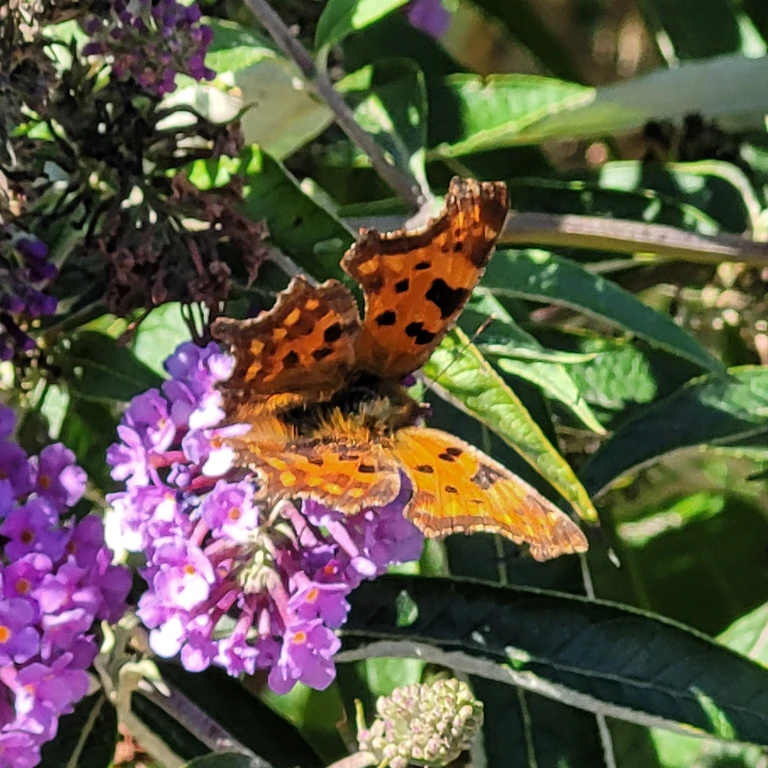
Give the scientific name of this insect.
Polygonia c-album
